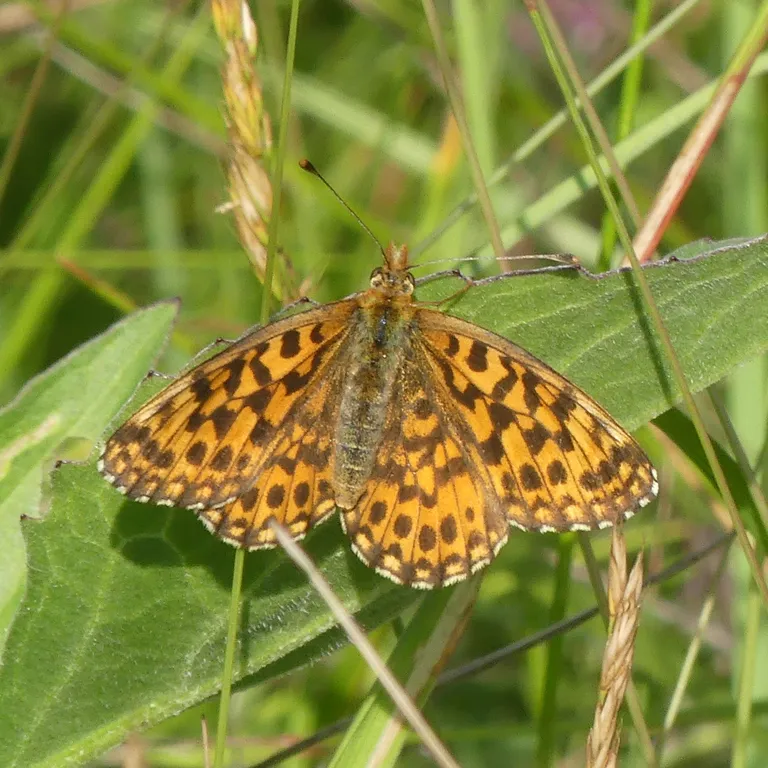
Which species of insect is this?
Boloria dia
